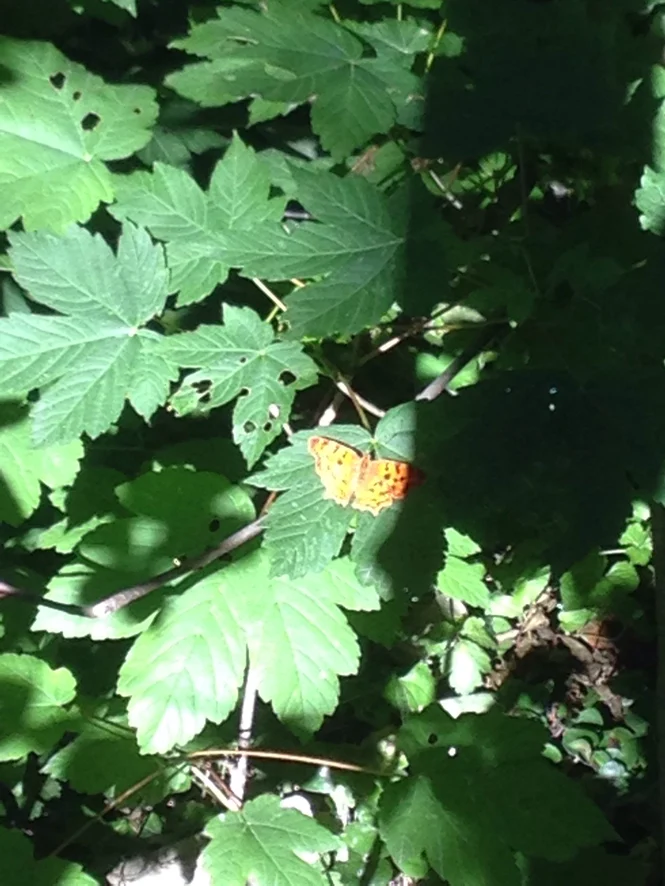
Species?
Polygonia c-album
